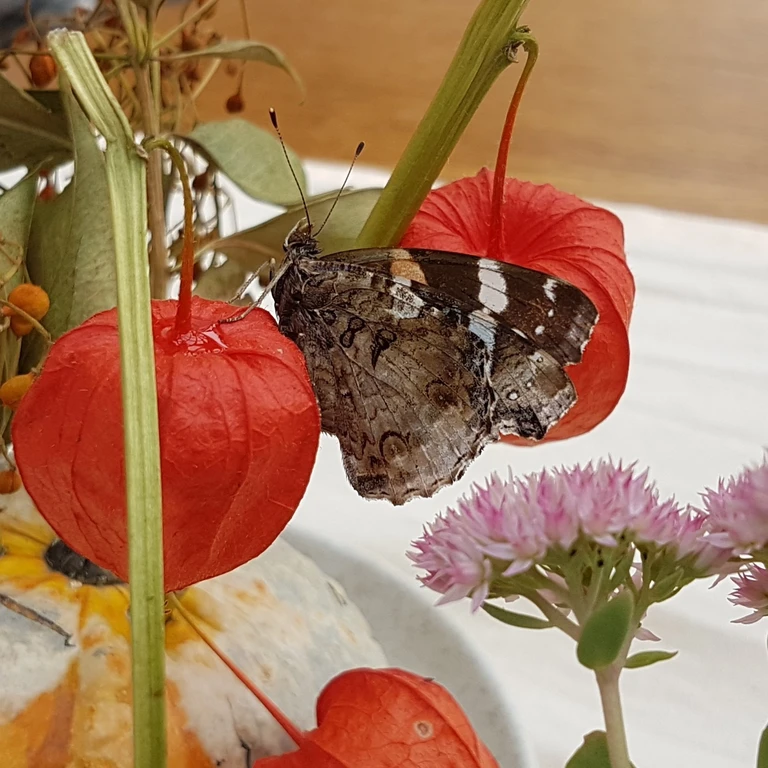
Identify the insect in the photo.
Vanessa atalanta
